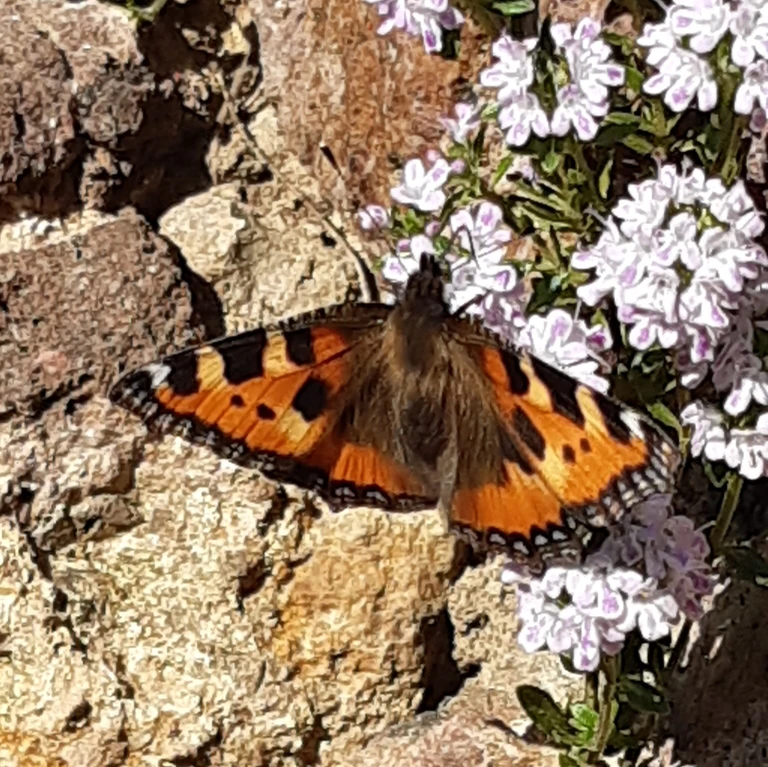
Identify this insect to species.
Aglais urticae
